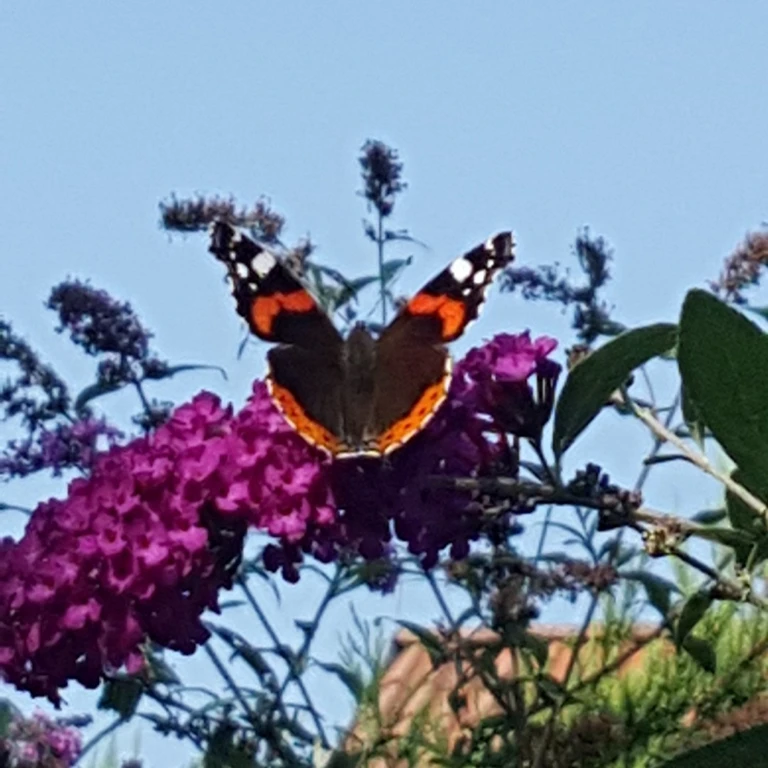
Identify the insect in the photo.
Vanessa atalanta
